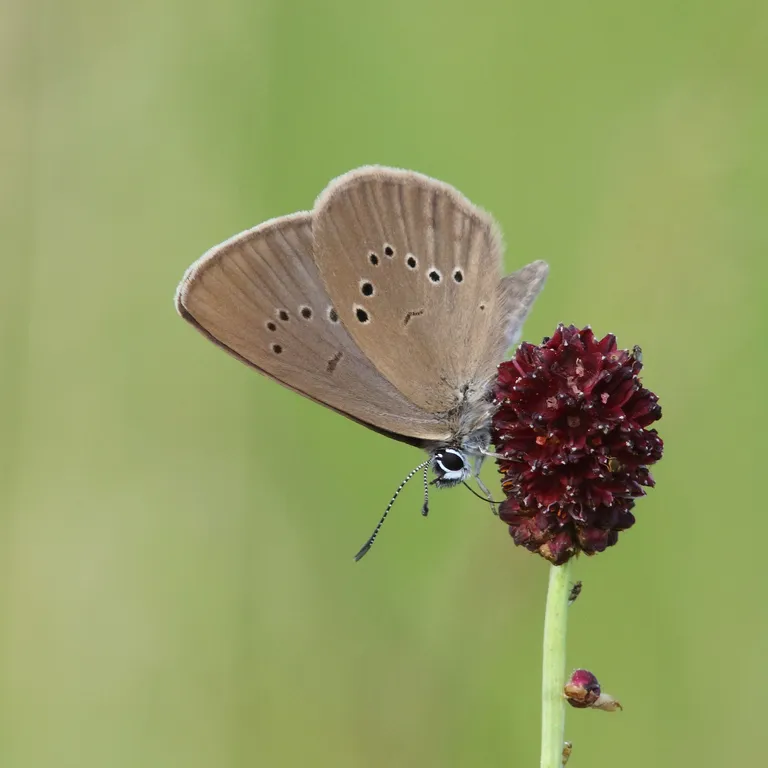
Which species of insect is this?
Phengaris nausithous (also Maculinea nausithous)
